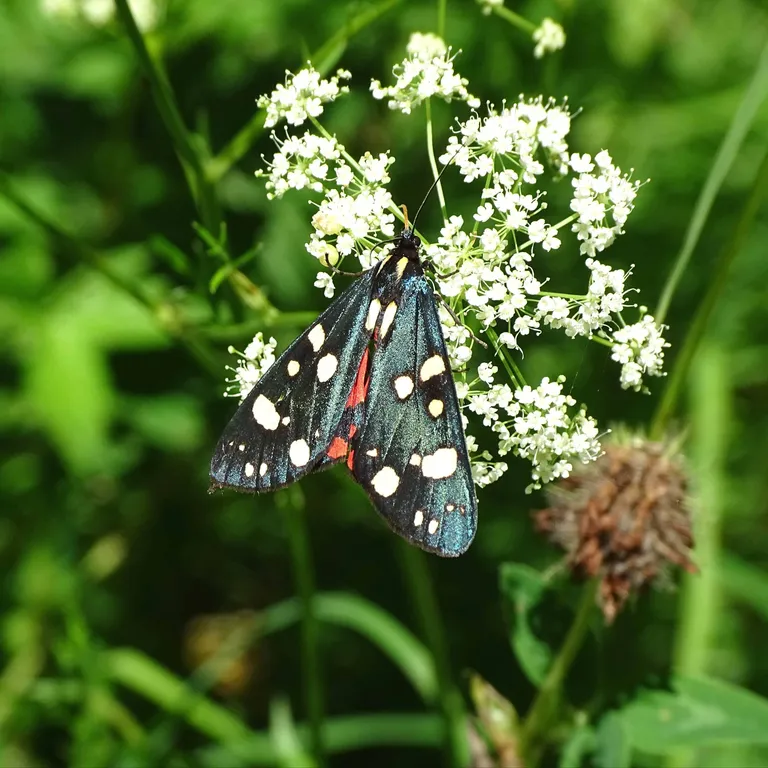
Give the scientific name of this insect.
Callimorpha dominula
